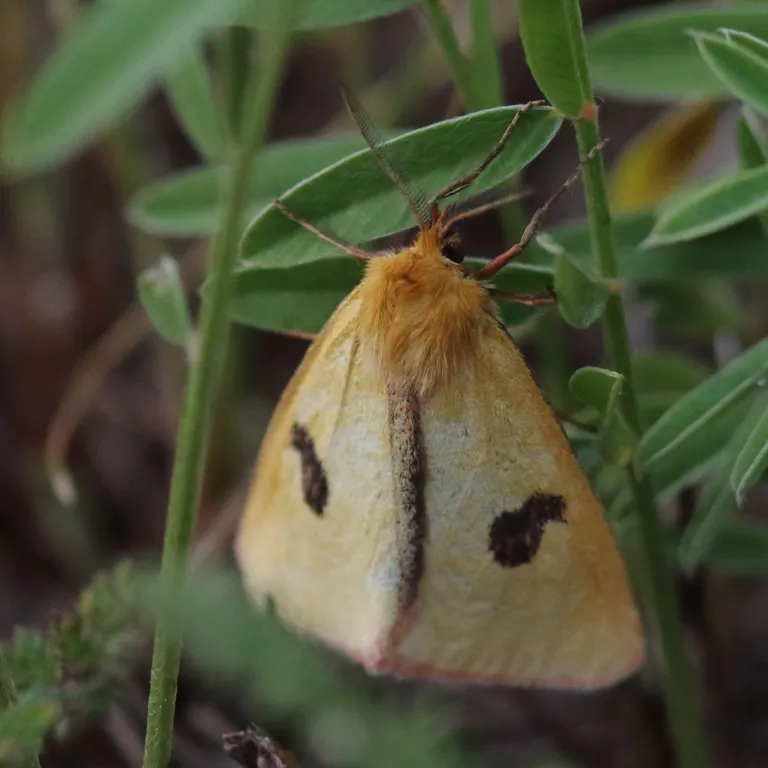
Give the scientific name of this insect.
Diacrisia sannio
